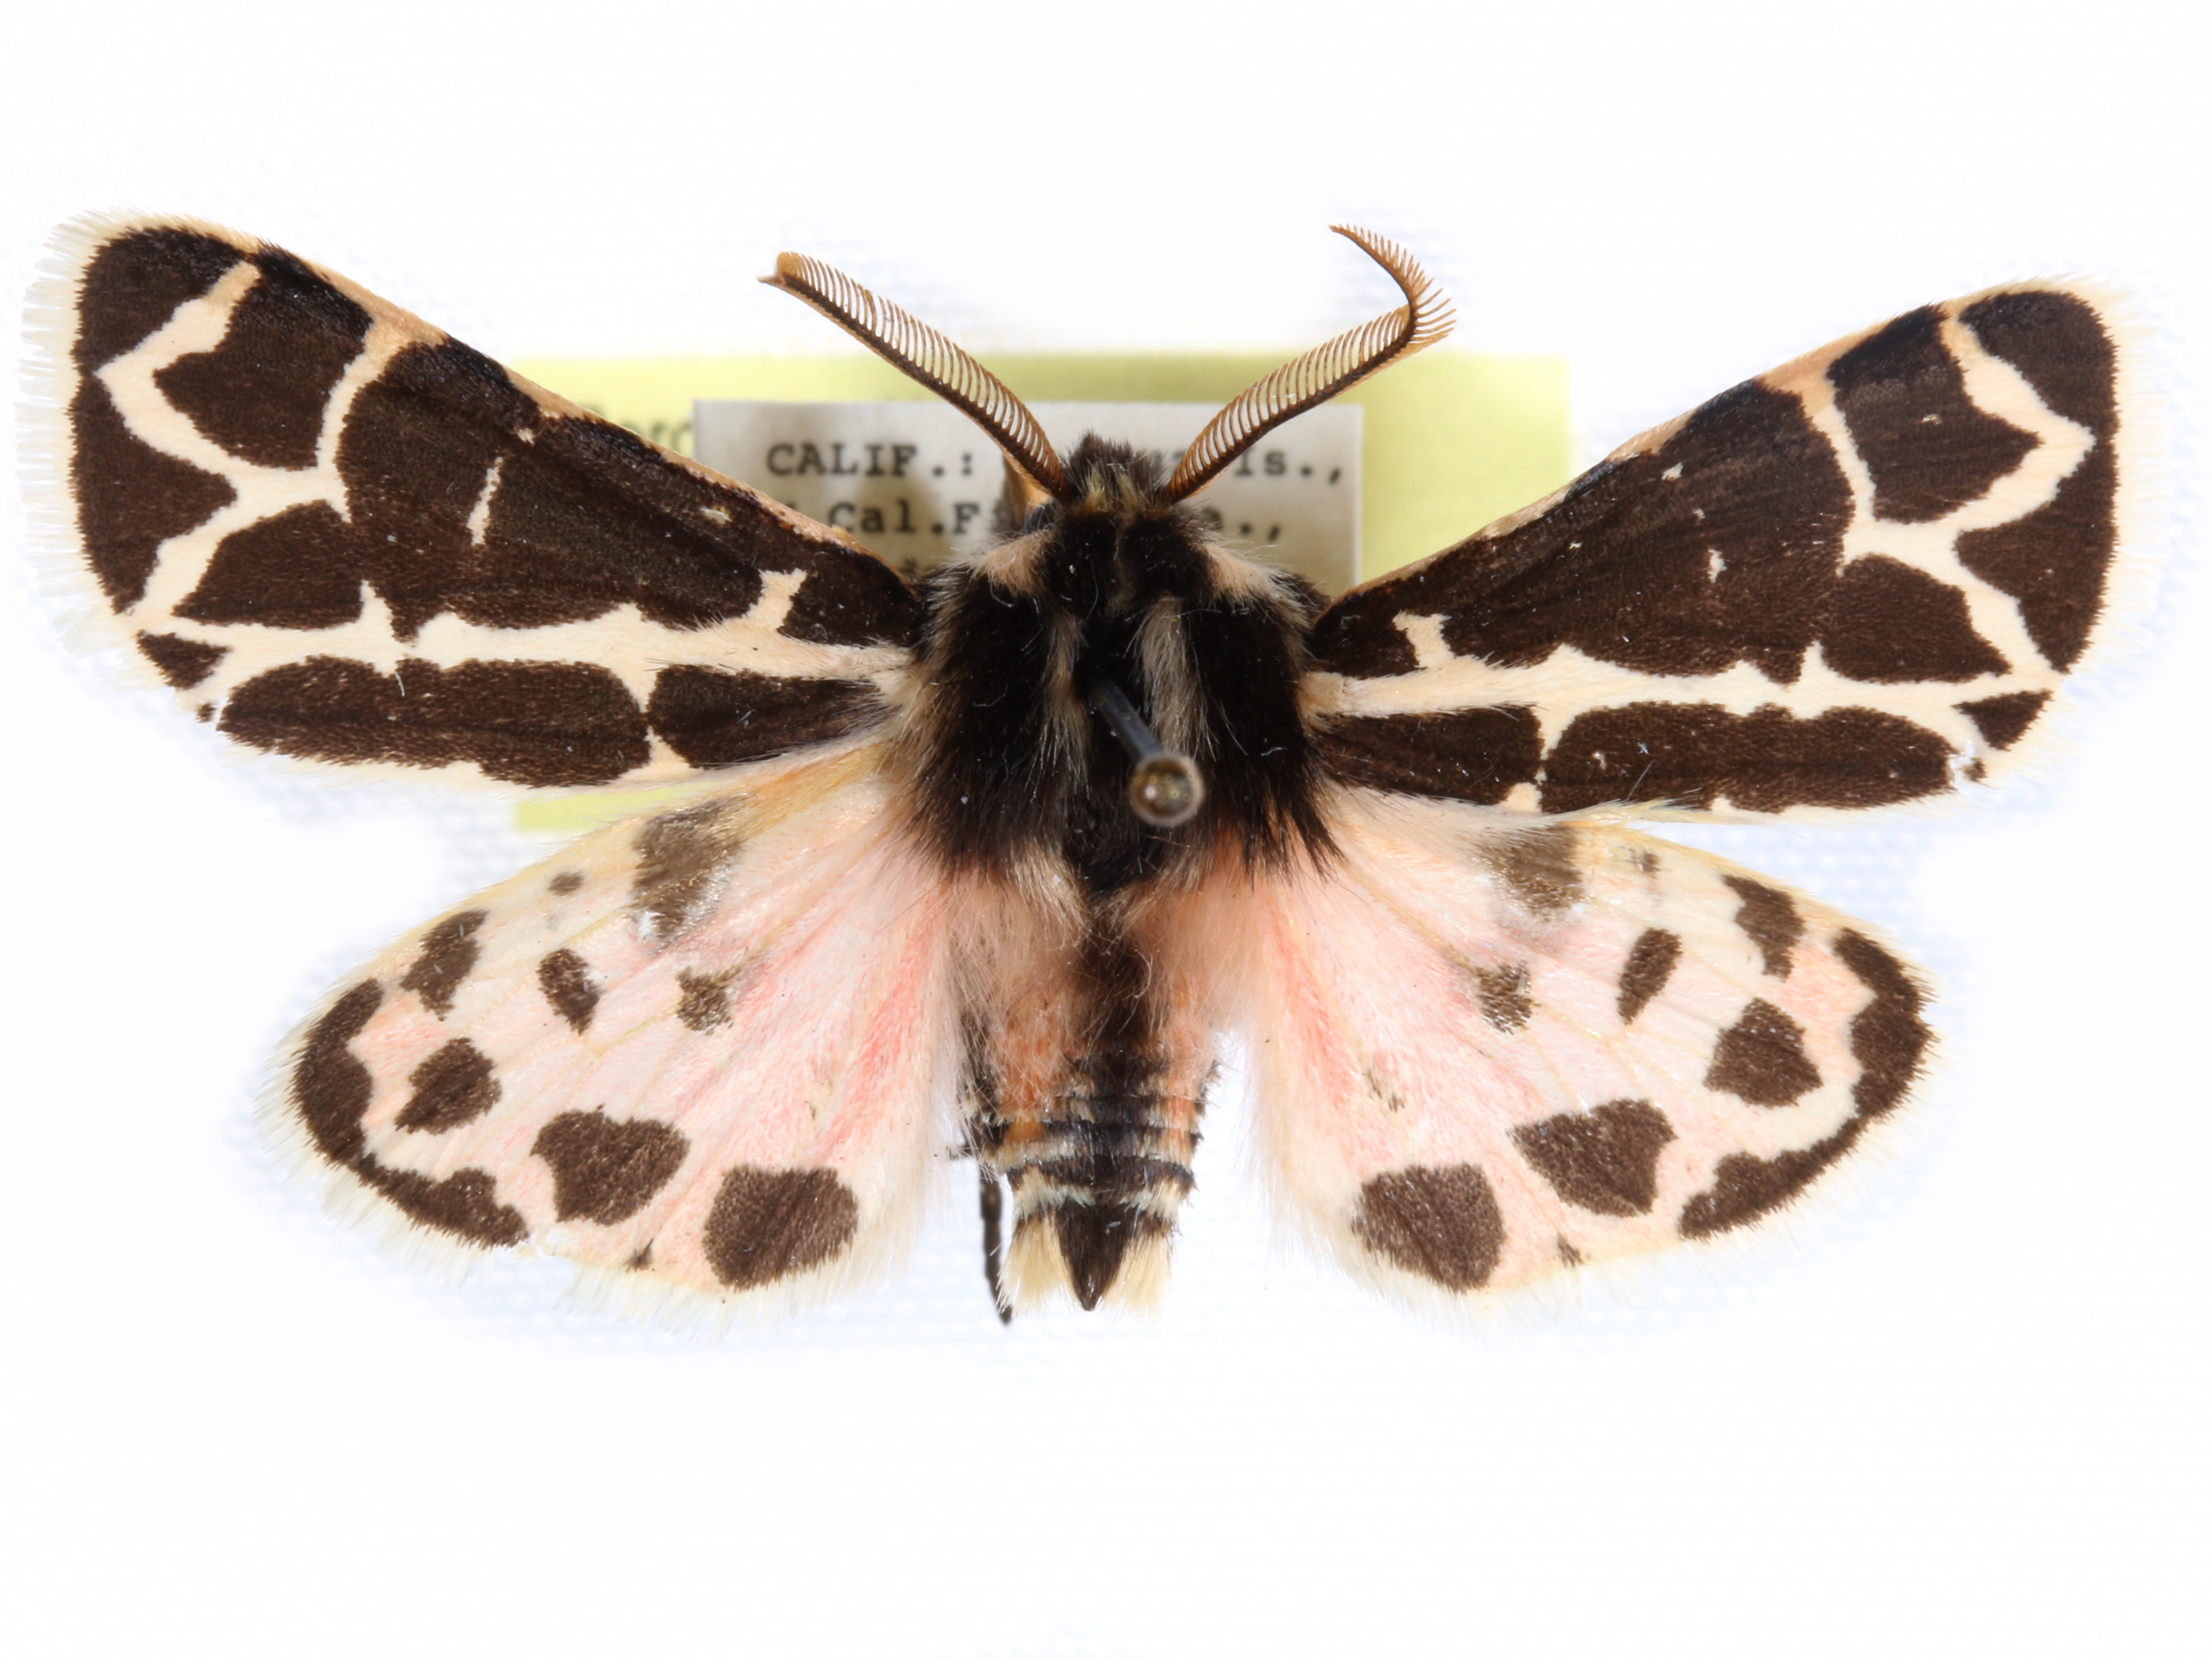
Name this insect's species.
Grammia ursina
